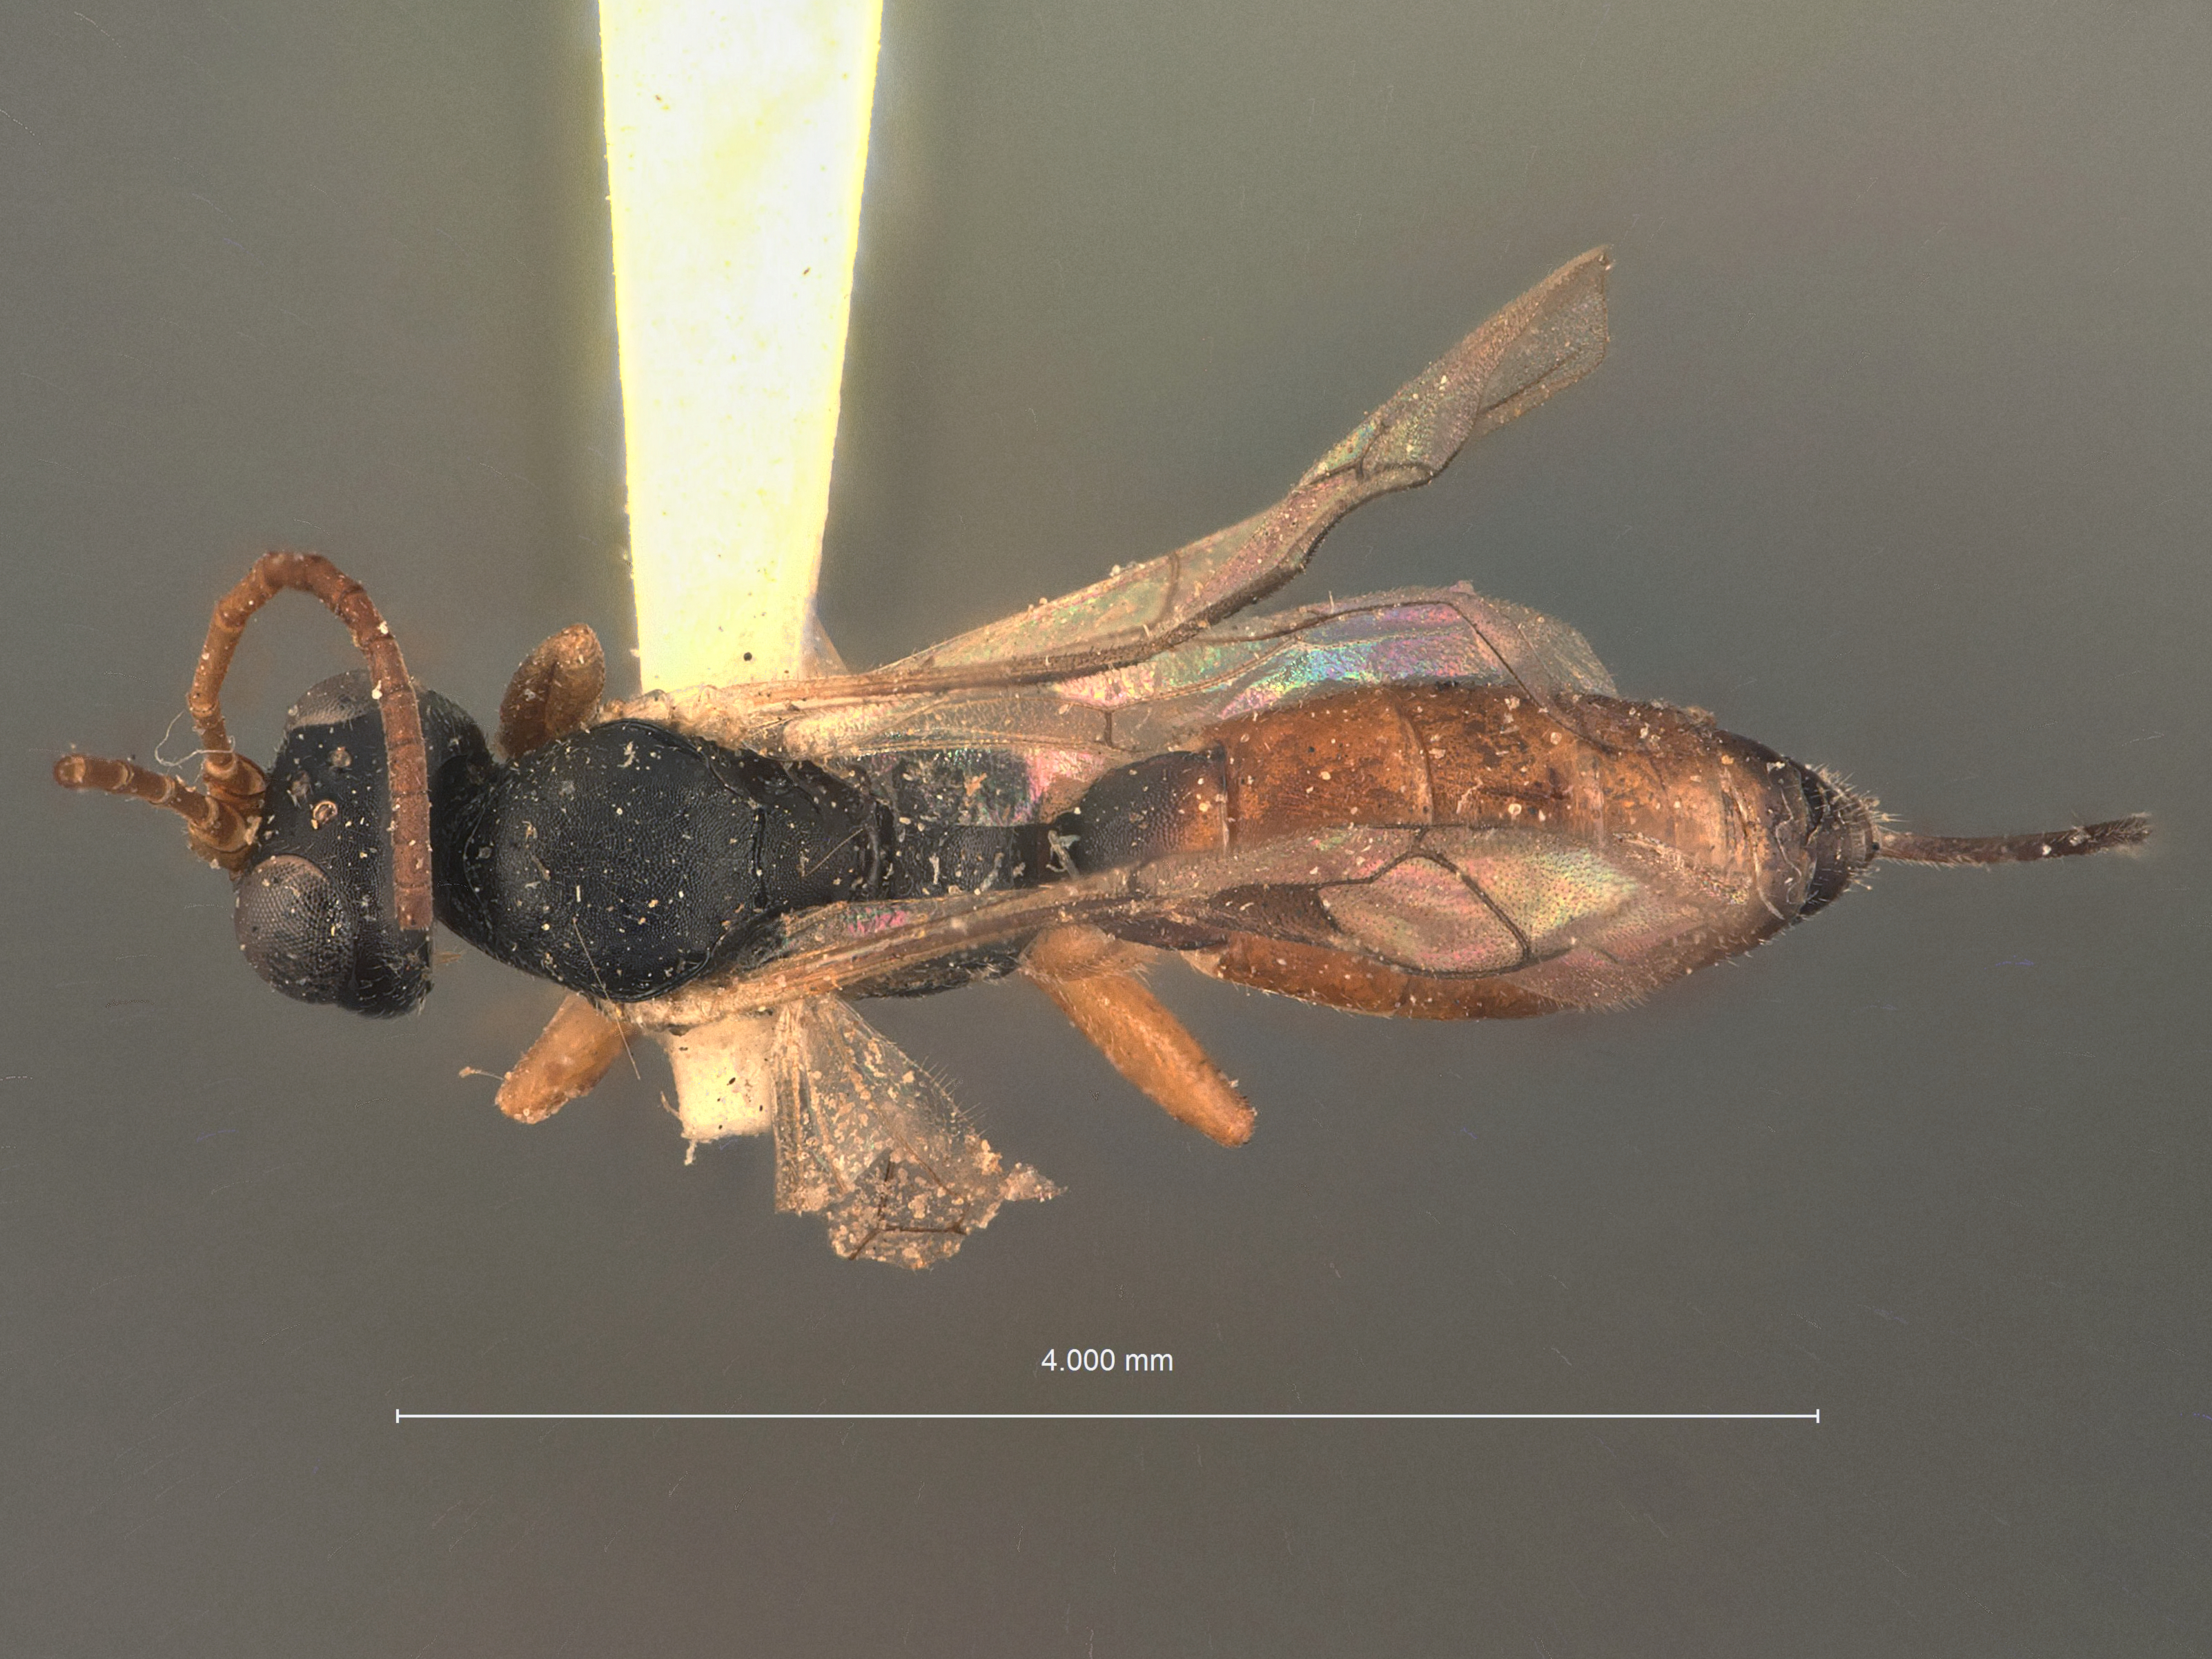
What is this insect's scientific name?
Hemiteles virginiensis
